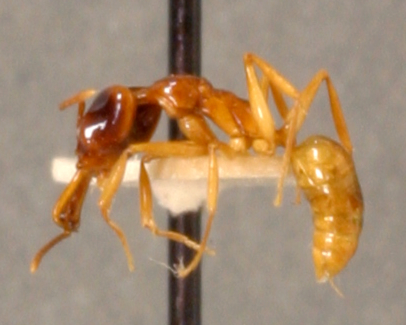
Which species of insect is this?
Anochetus cato
